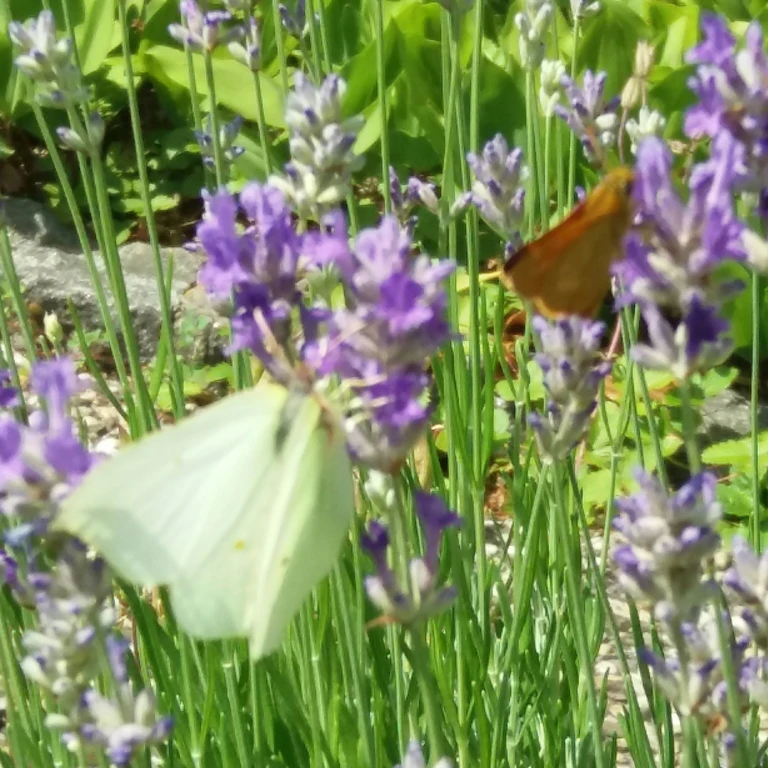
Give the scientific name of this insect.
Gonepteryx rhamni
